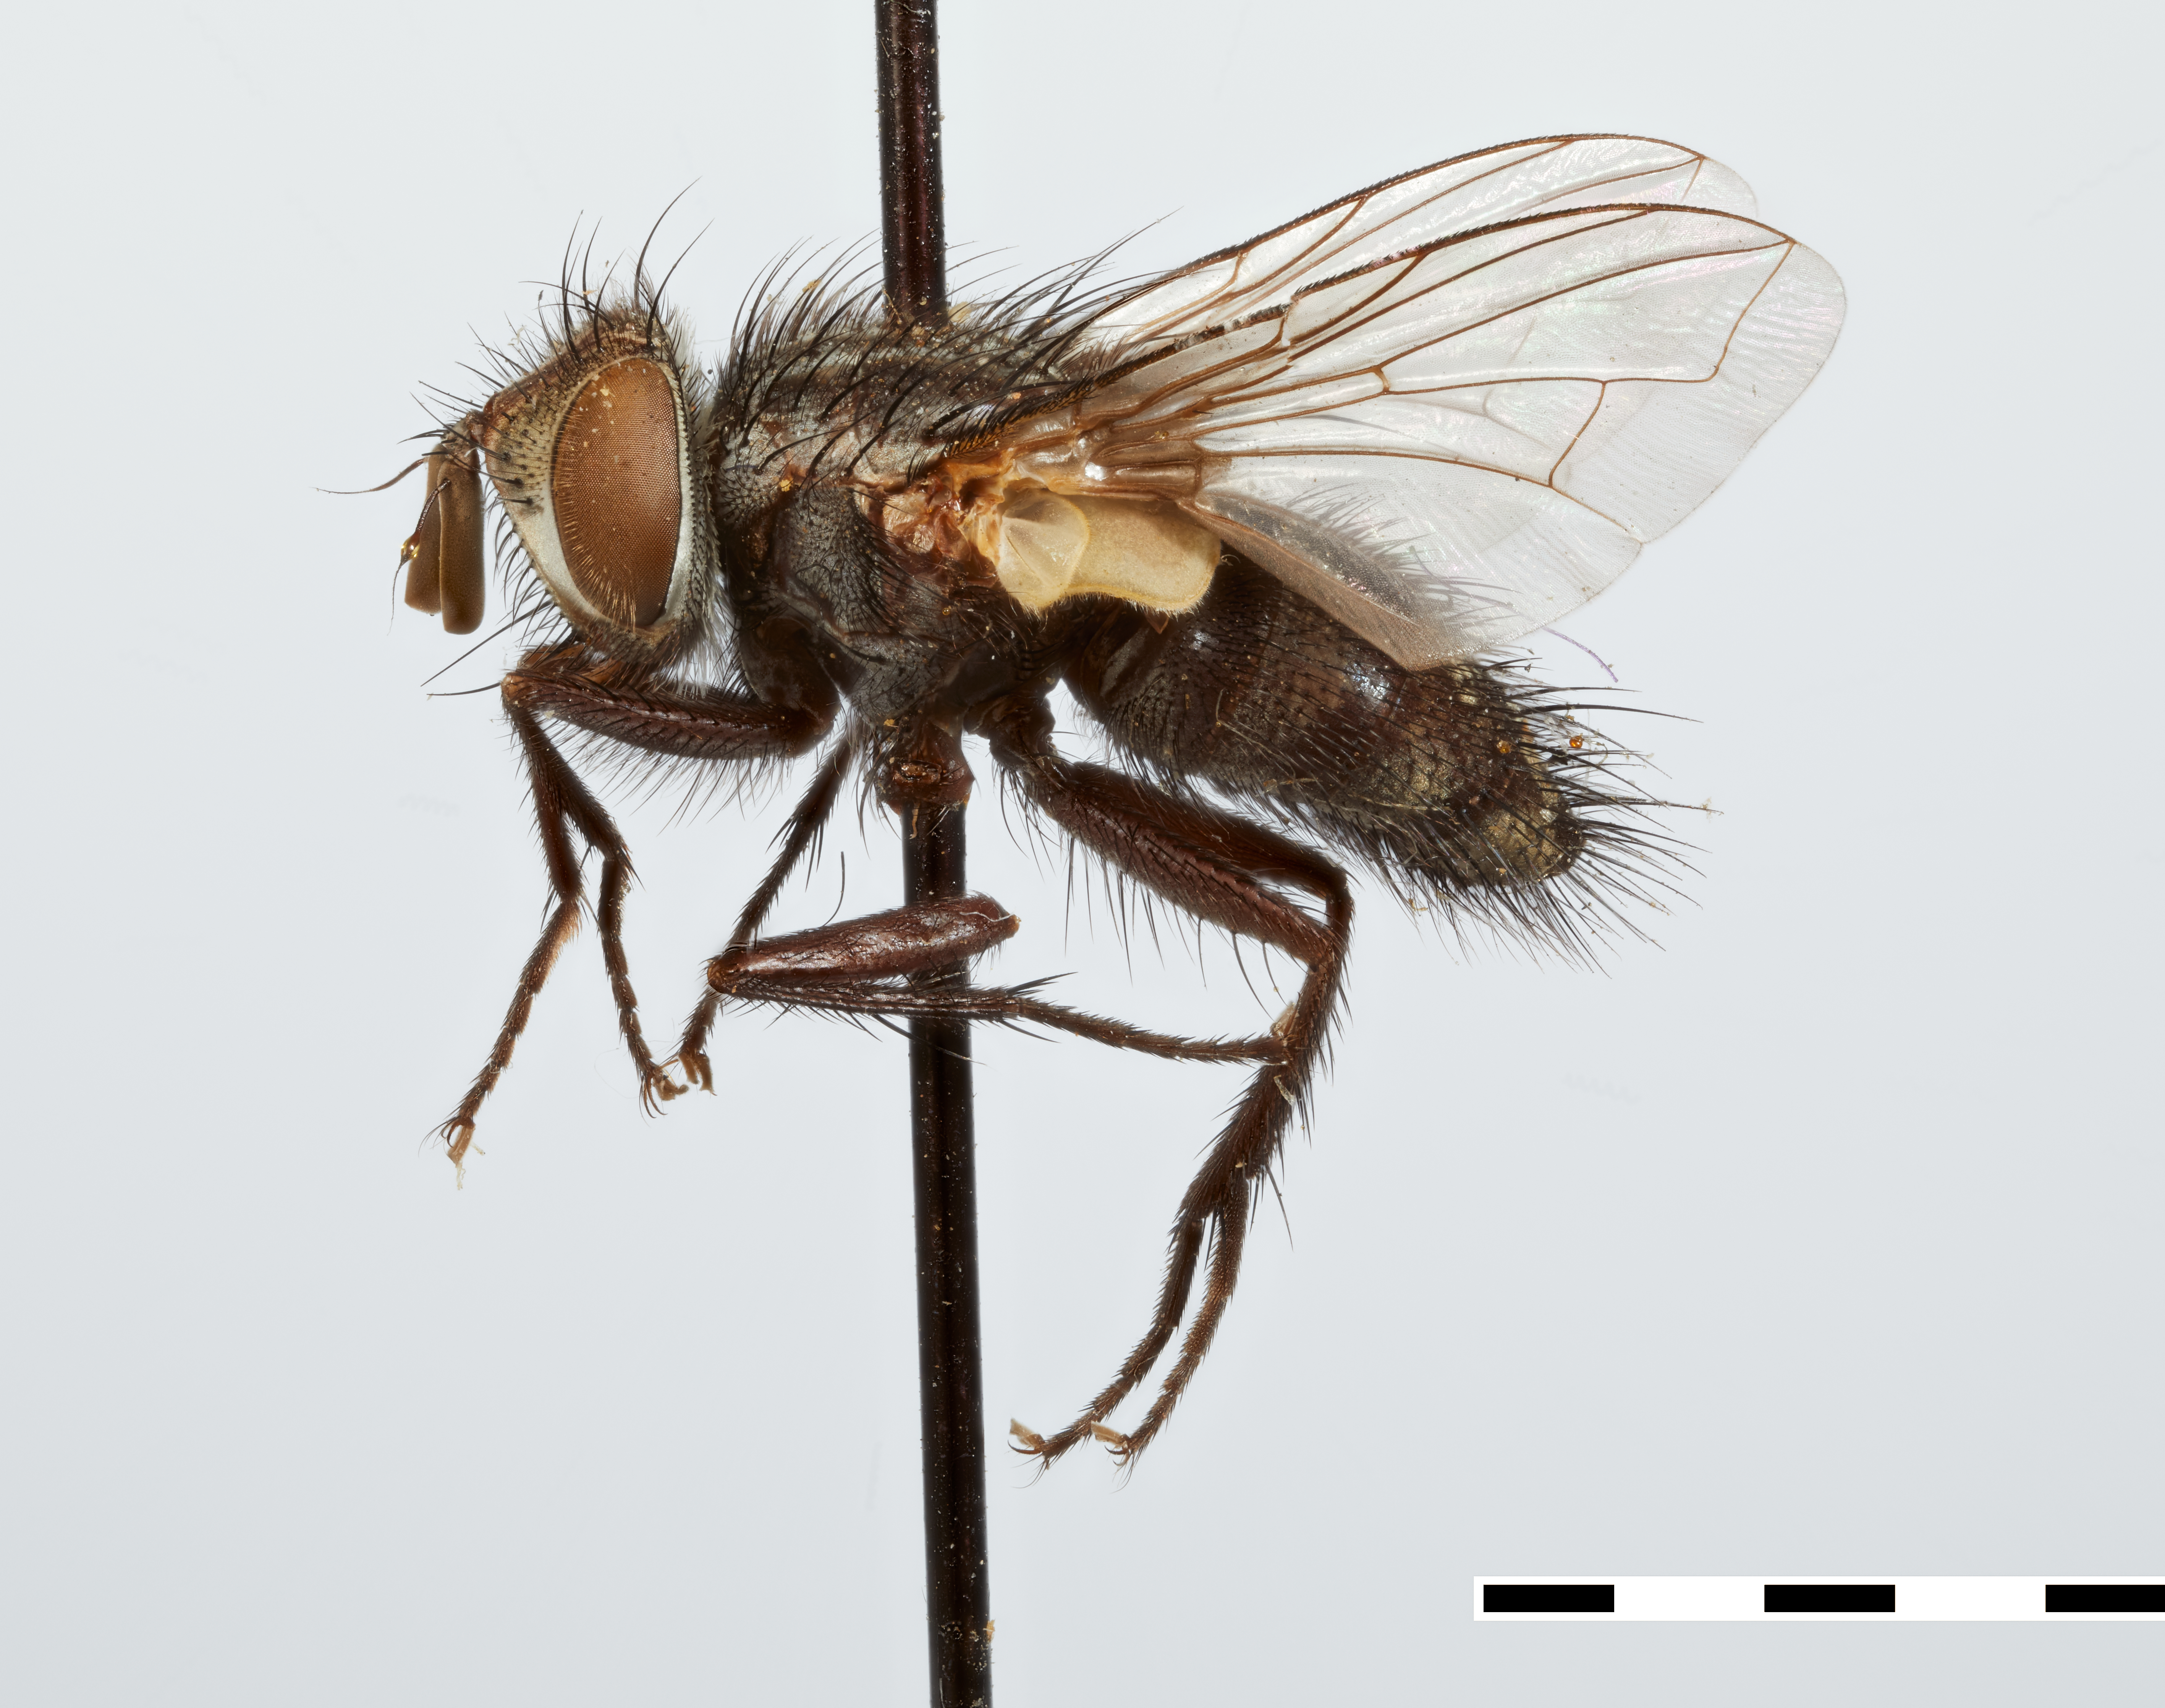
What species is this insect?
Phorocera halisidotae
